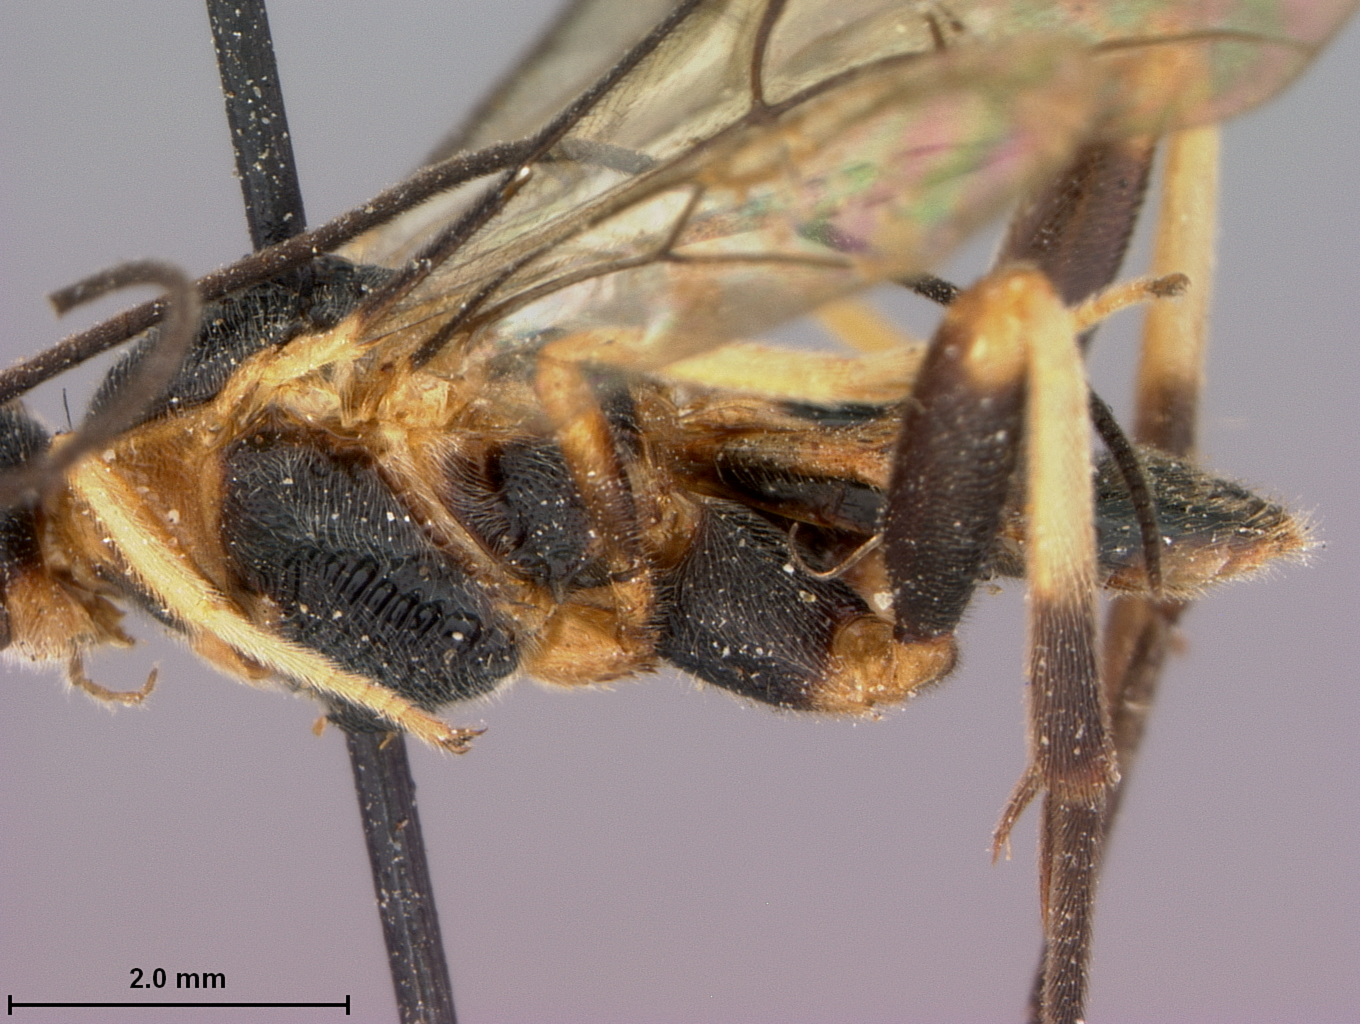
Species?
Euagthis crenata
